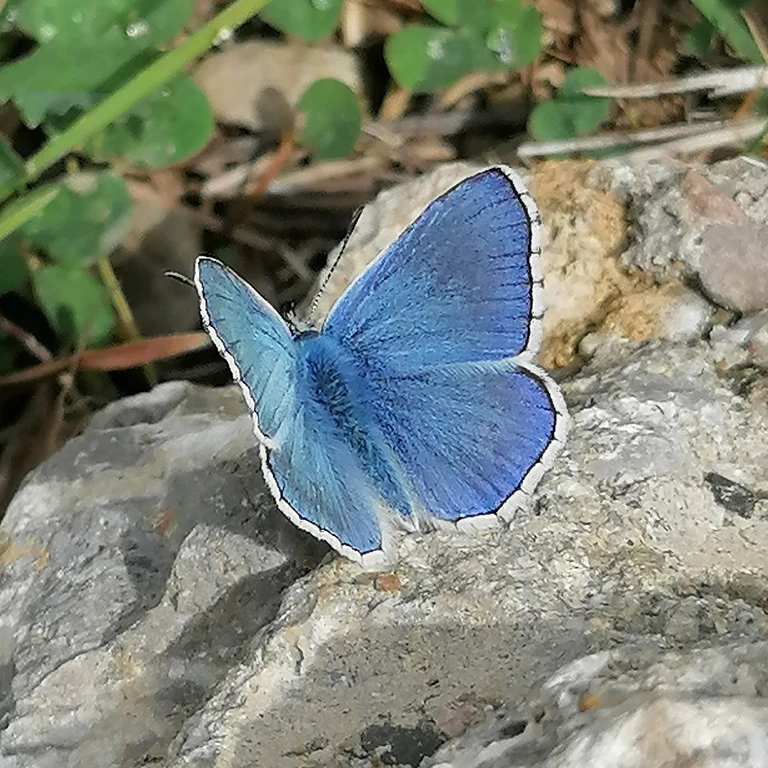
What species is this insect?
Lysandra bellargus
